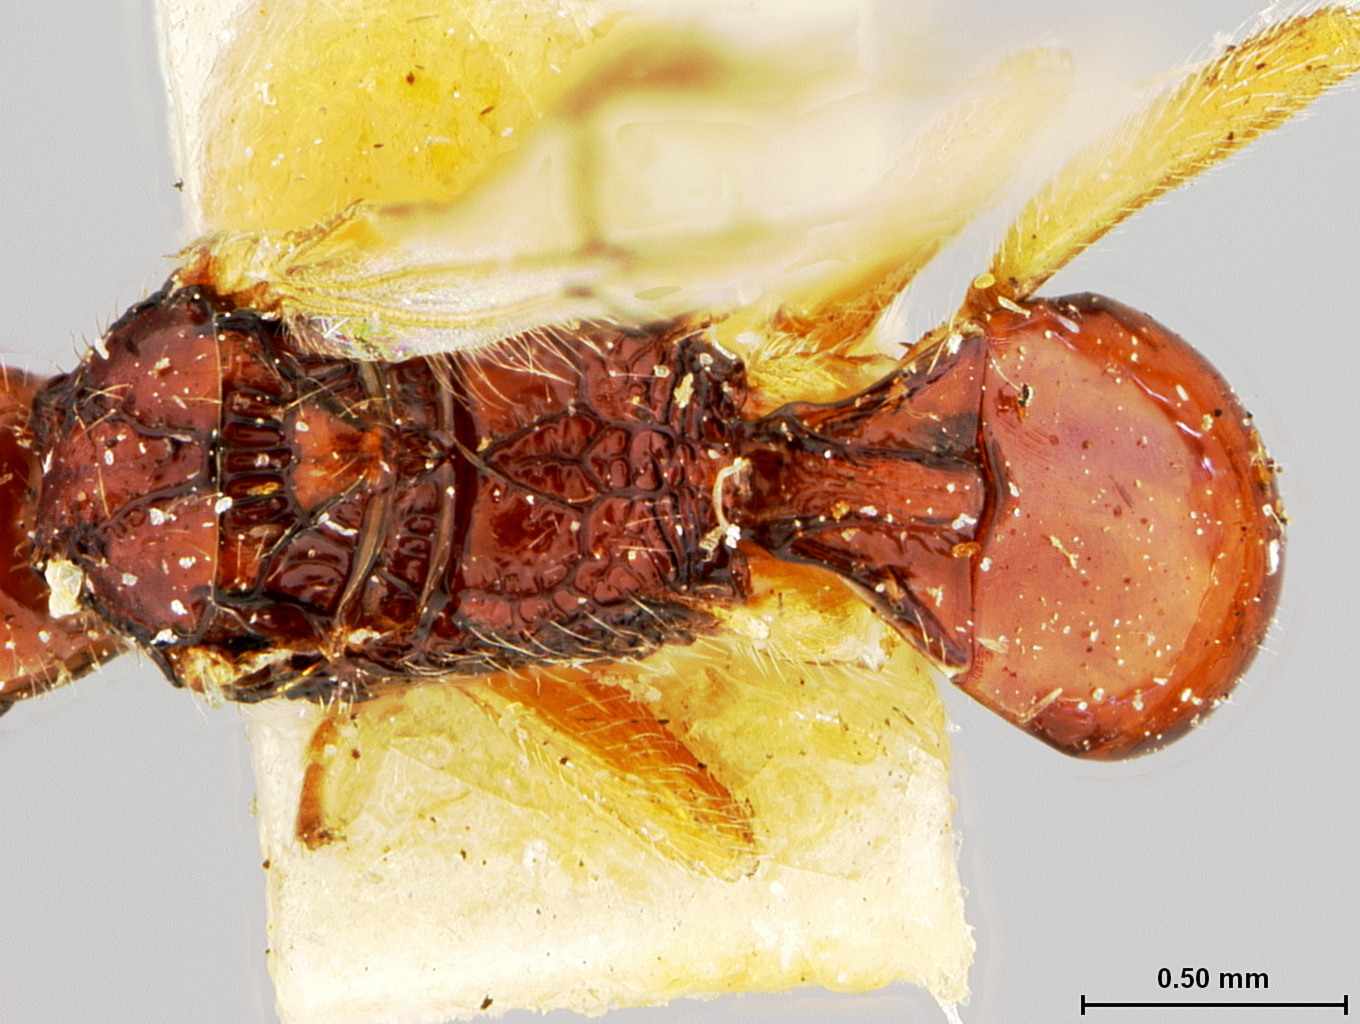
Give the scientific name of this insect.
Arrhaphis americana
